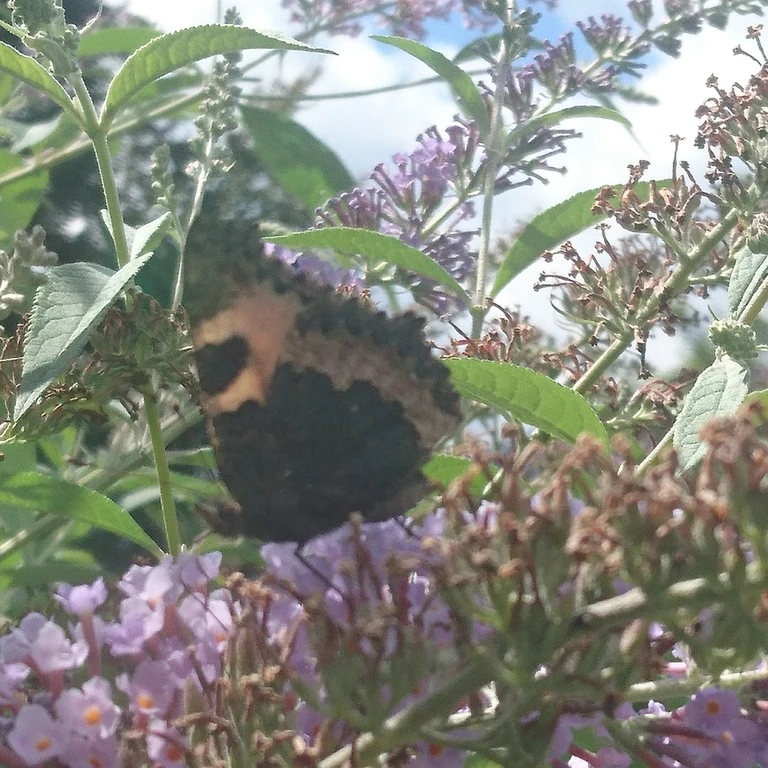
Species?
Aglais urticae
